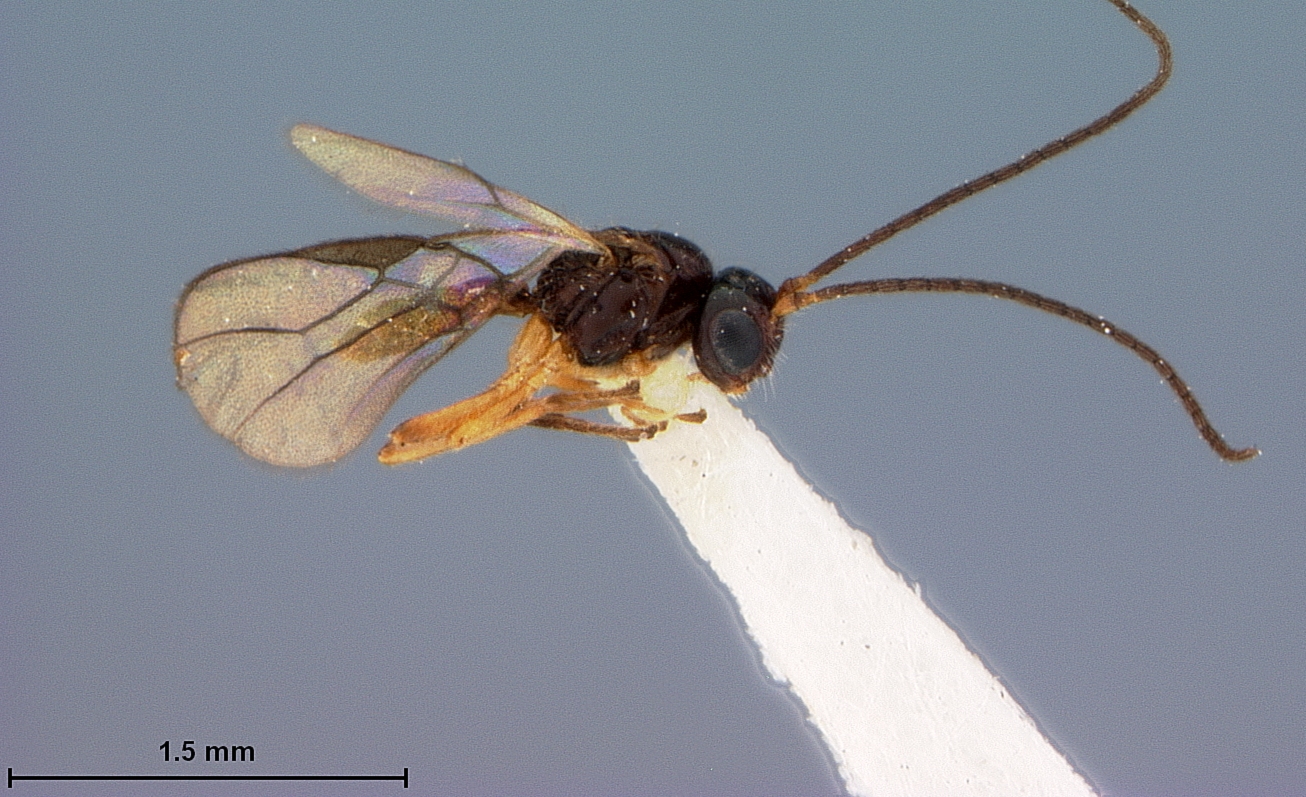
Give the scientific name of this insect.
Opius townsendi
